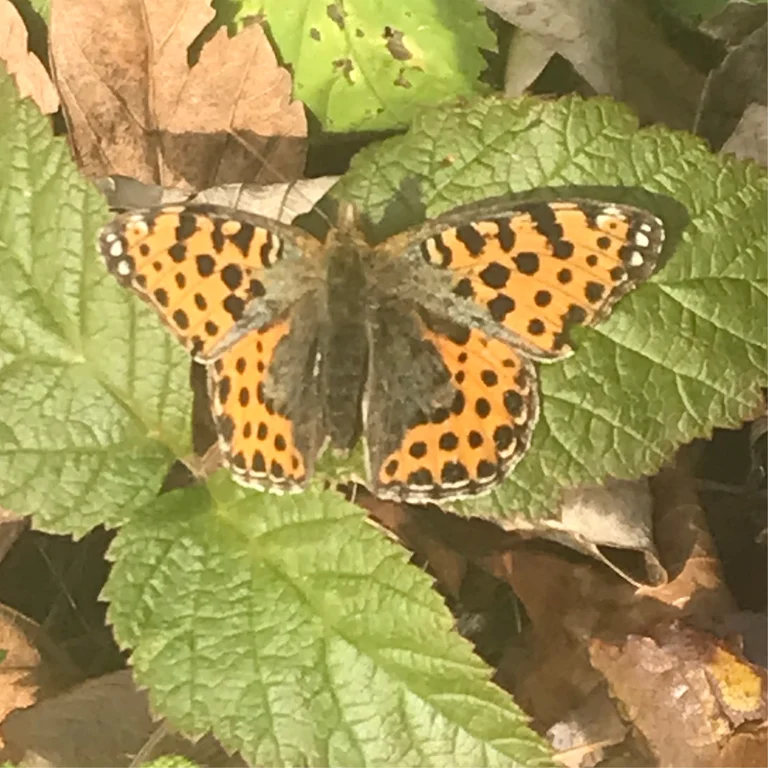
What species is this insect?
Issoria lathonia
